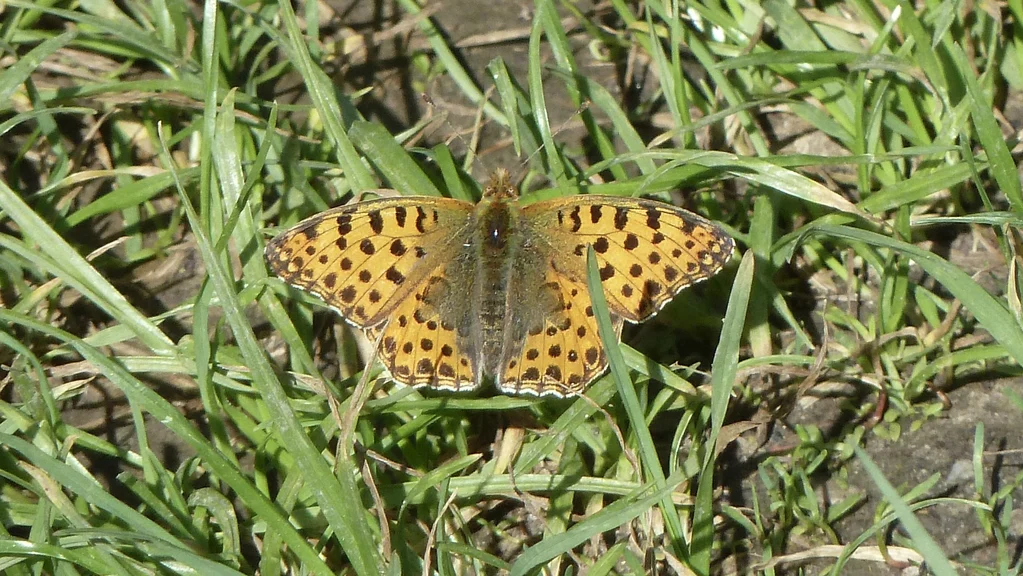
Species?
Issoria lathonia
